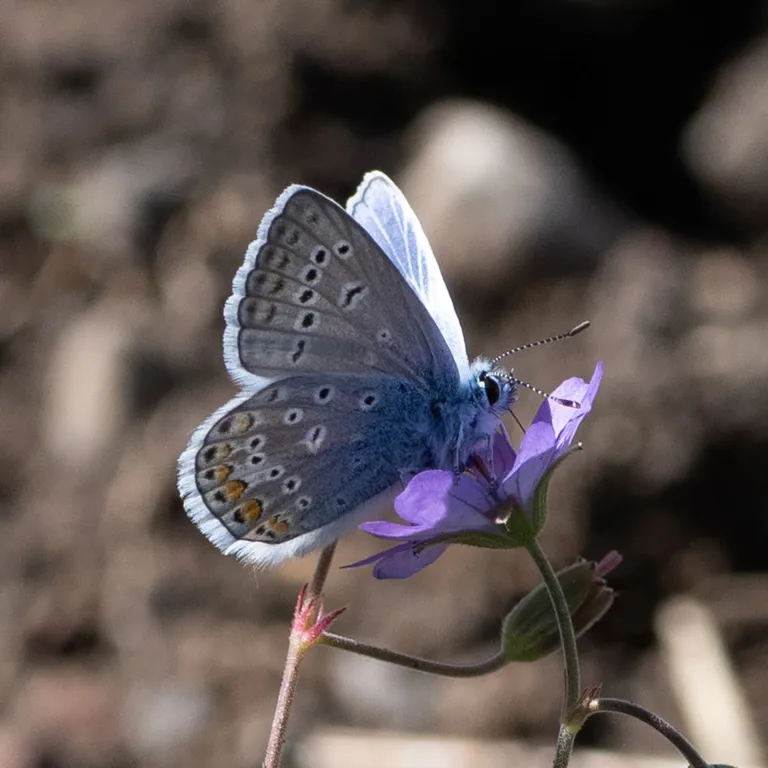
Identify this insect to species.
Polyommatus icarus
